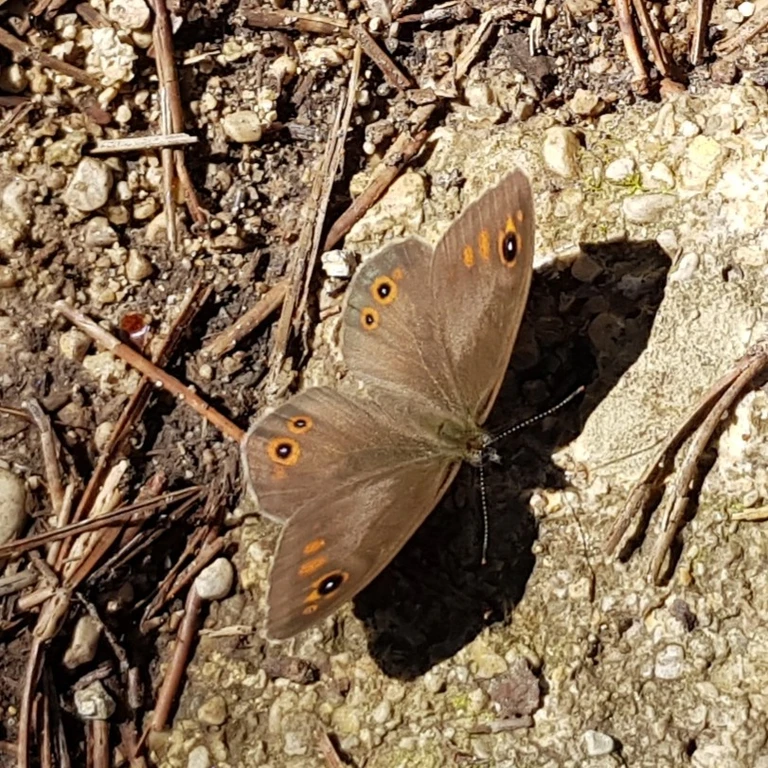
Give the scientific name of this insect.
Lasiommata maera (also Pararge maera)
